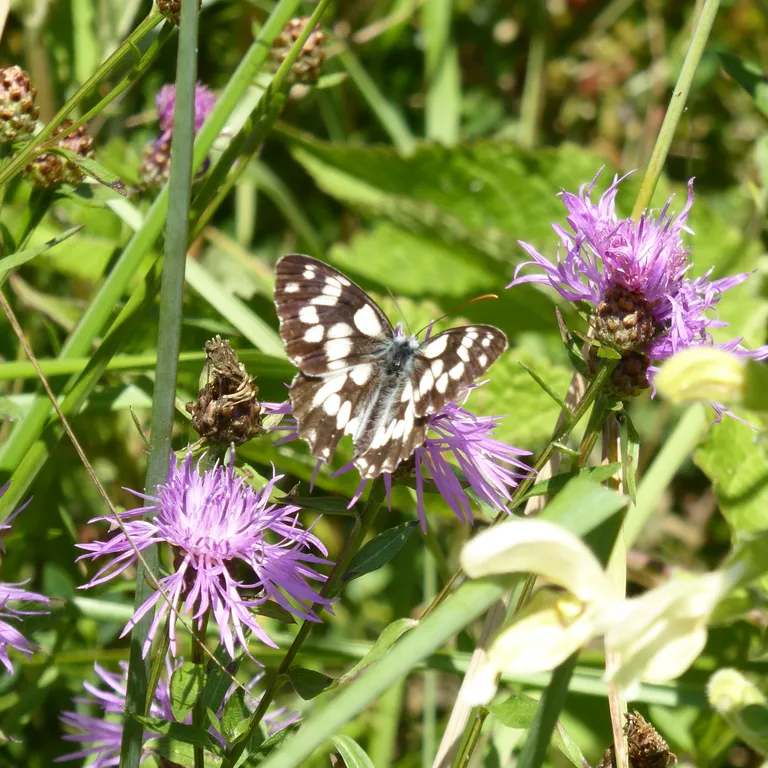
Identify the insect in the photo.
Melanargia galathea
